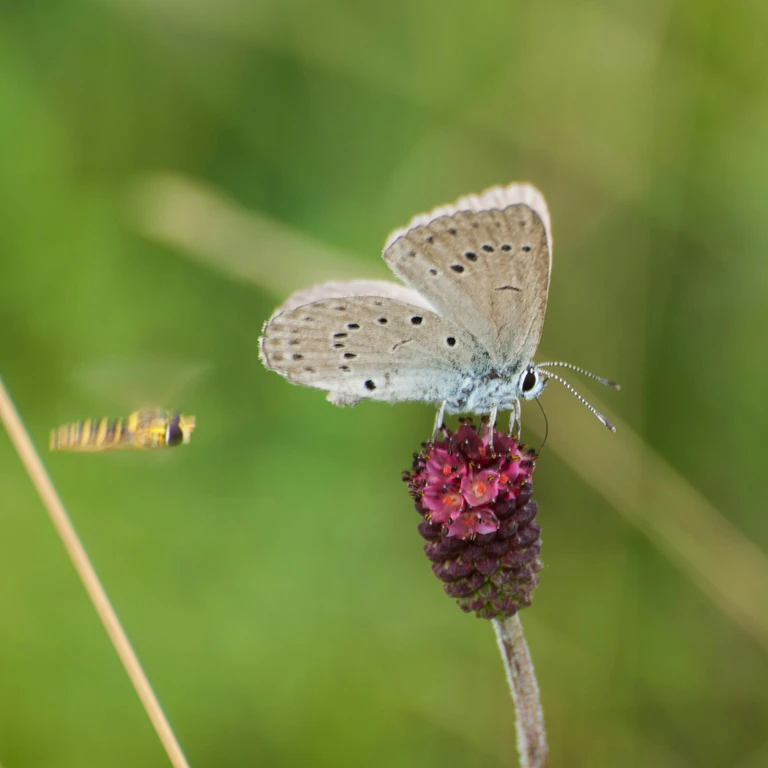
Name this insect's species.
Phengaris teleius
